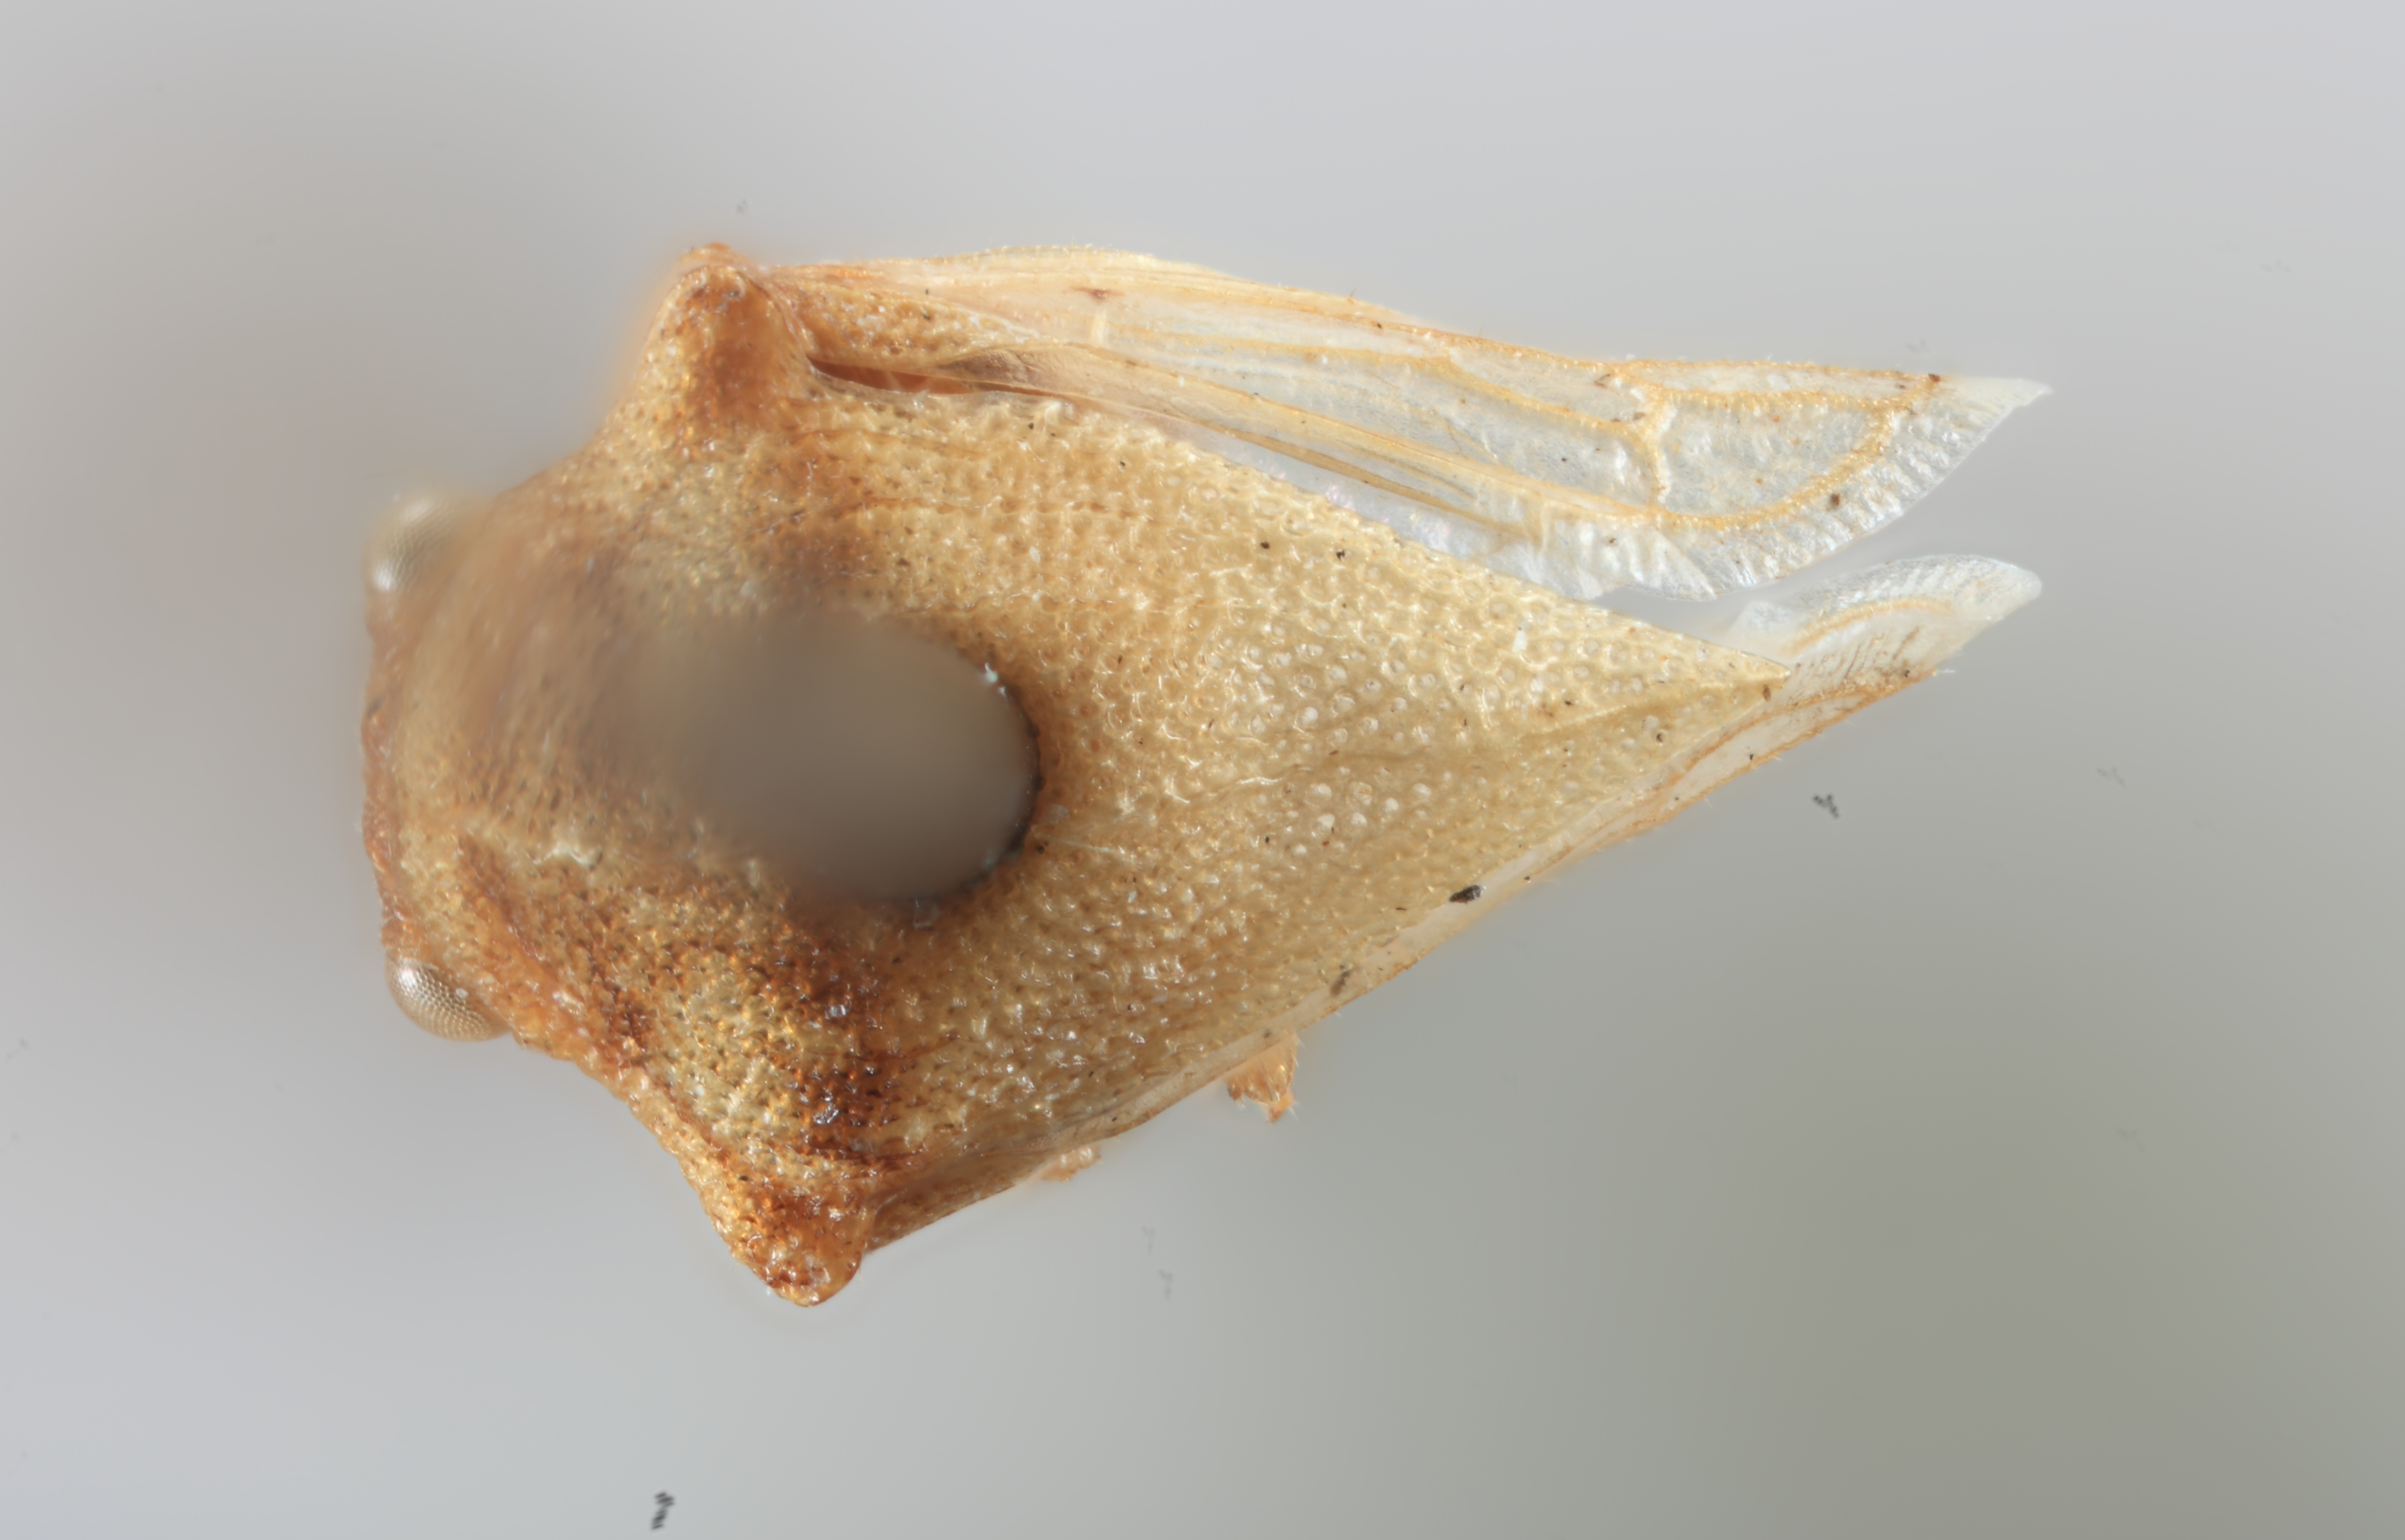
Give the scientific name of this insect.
Ochropepla ascectoria
